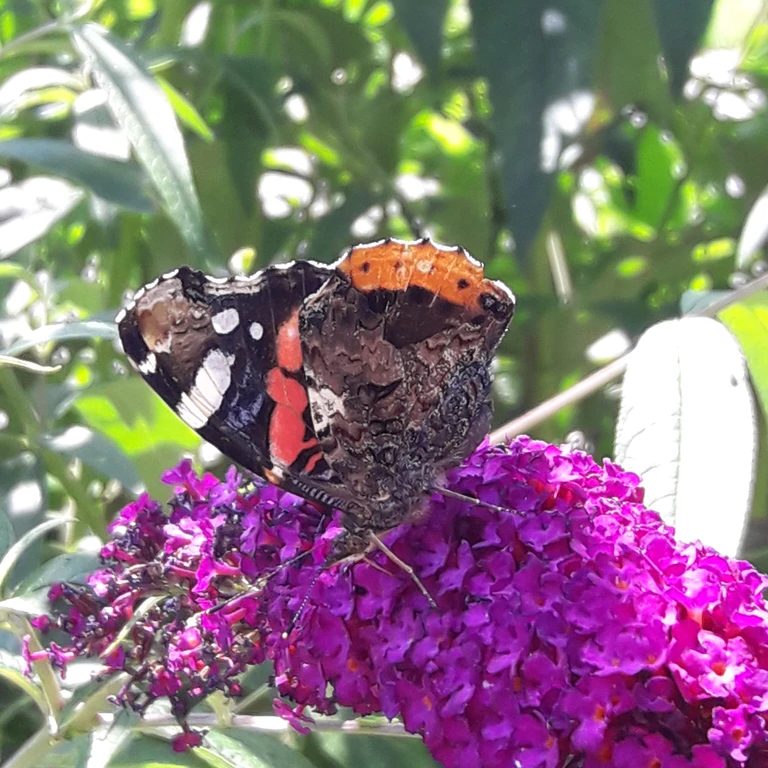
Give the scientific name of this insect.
Vanessa atalanta
